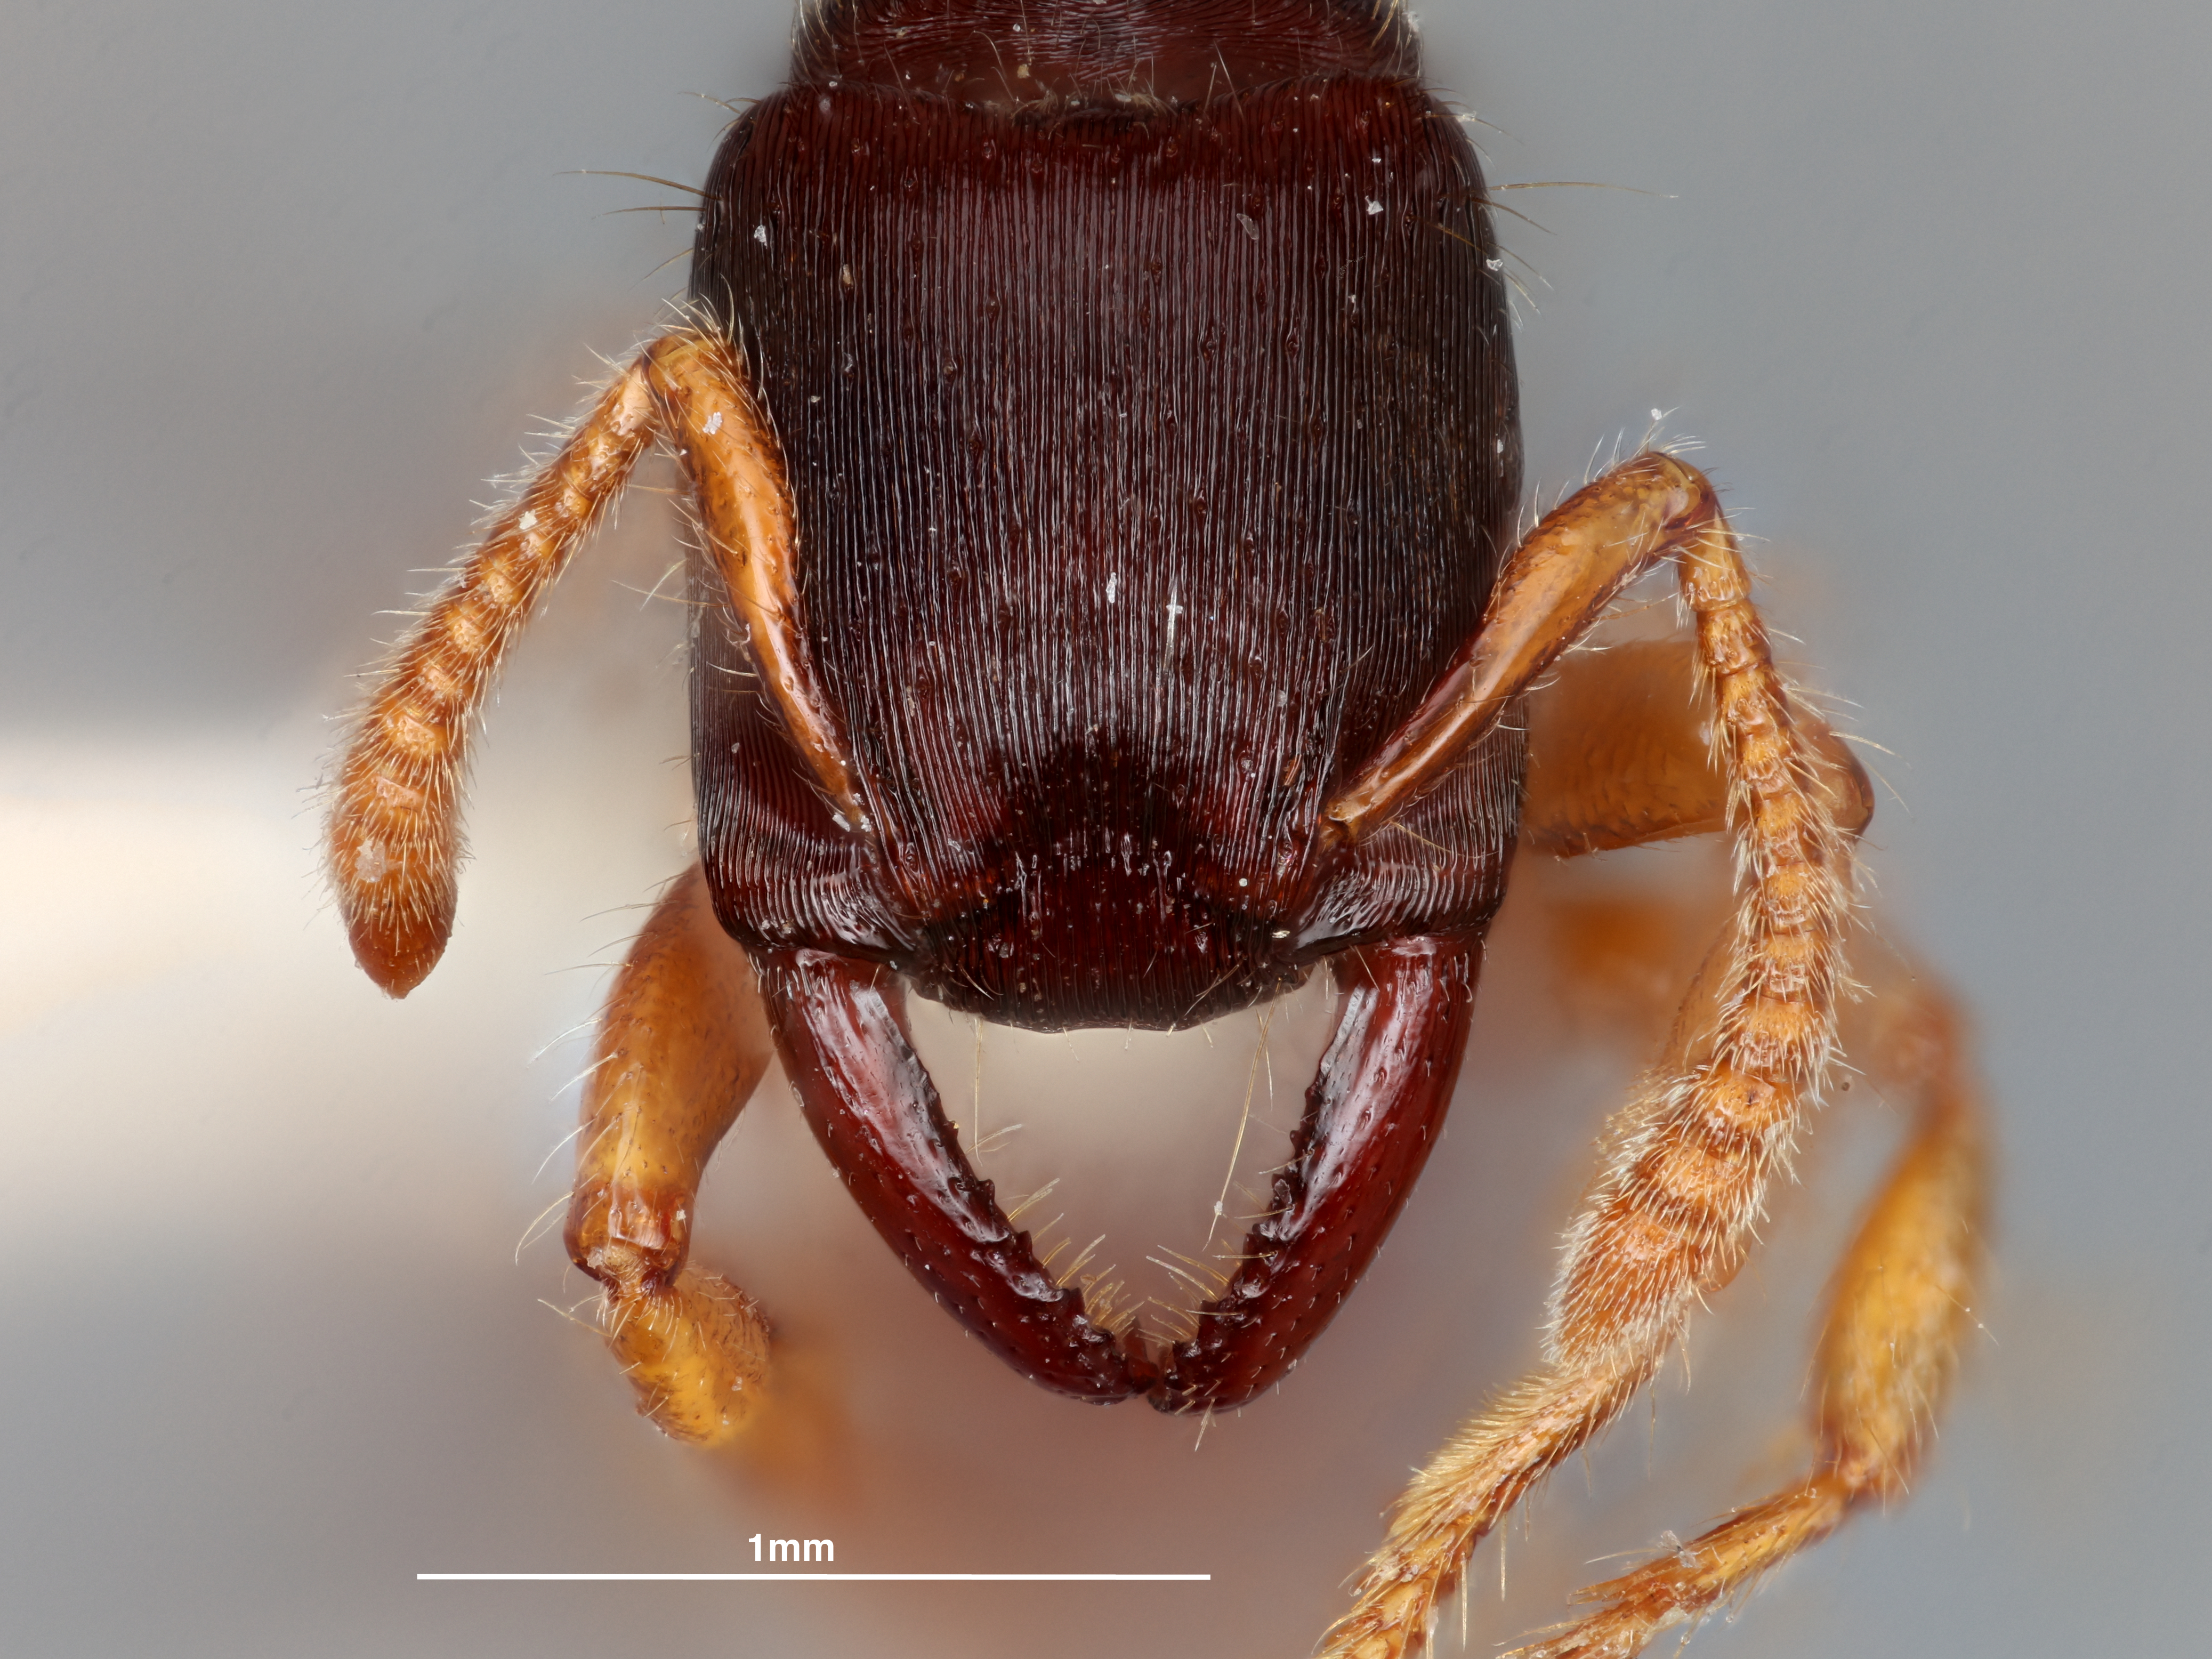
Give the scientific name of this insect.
Gnamptogenys stellae
